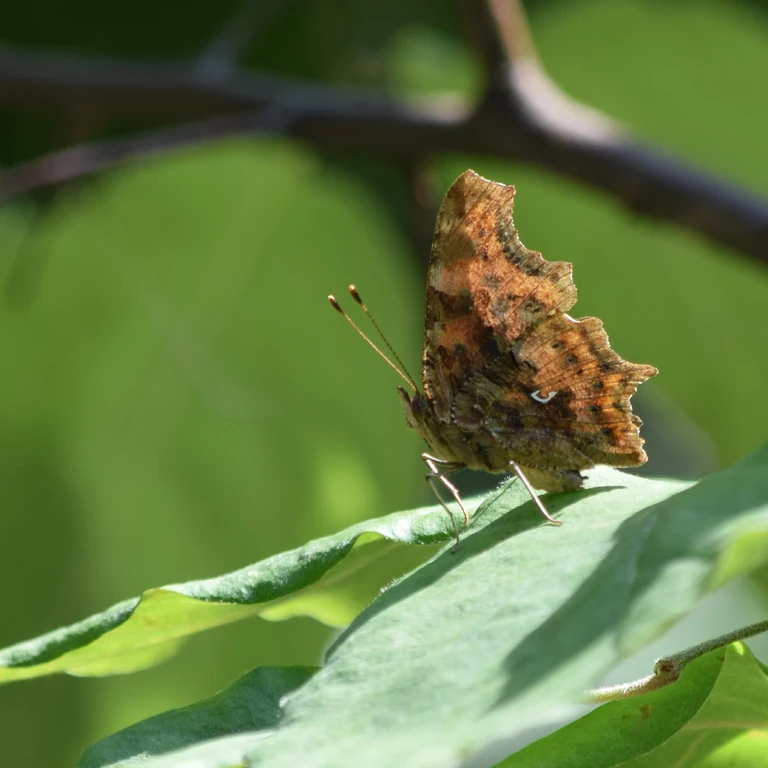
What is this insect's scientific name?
Polygonia c-album
